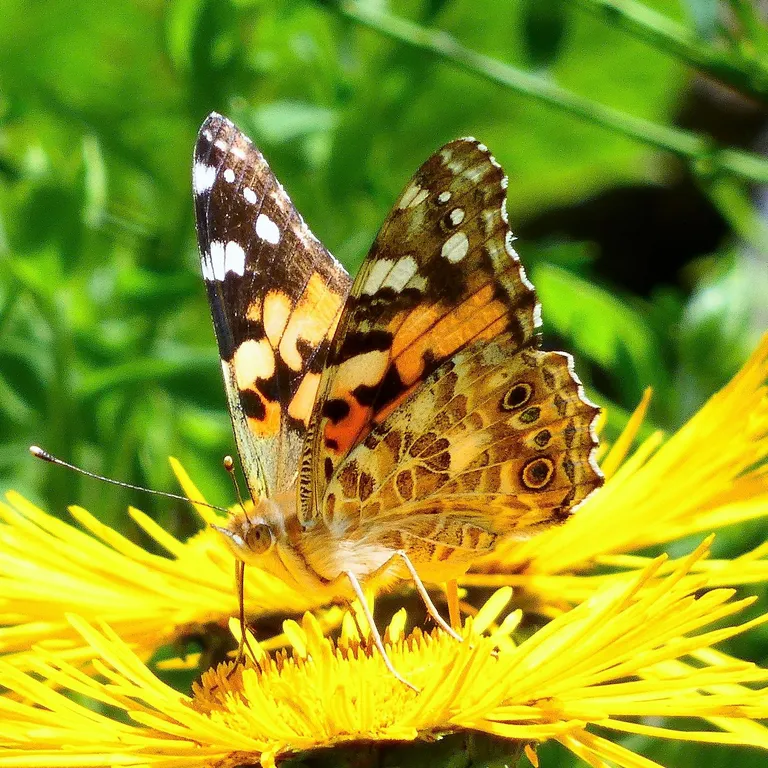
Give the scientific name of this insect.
Vanessa cardui
